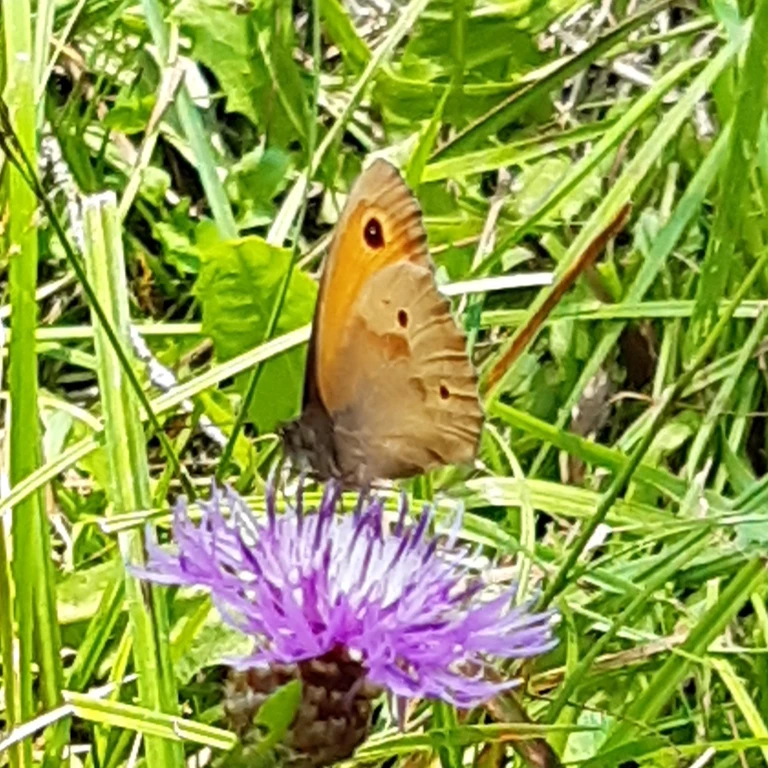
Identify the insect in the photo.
Maniola jurtina
